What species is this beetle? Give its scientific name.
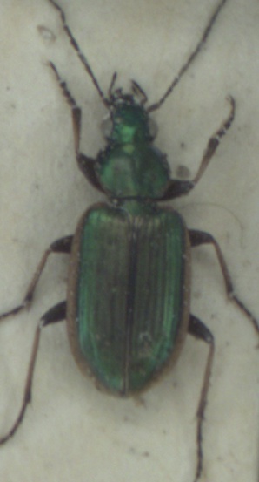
Agonum marginatum
